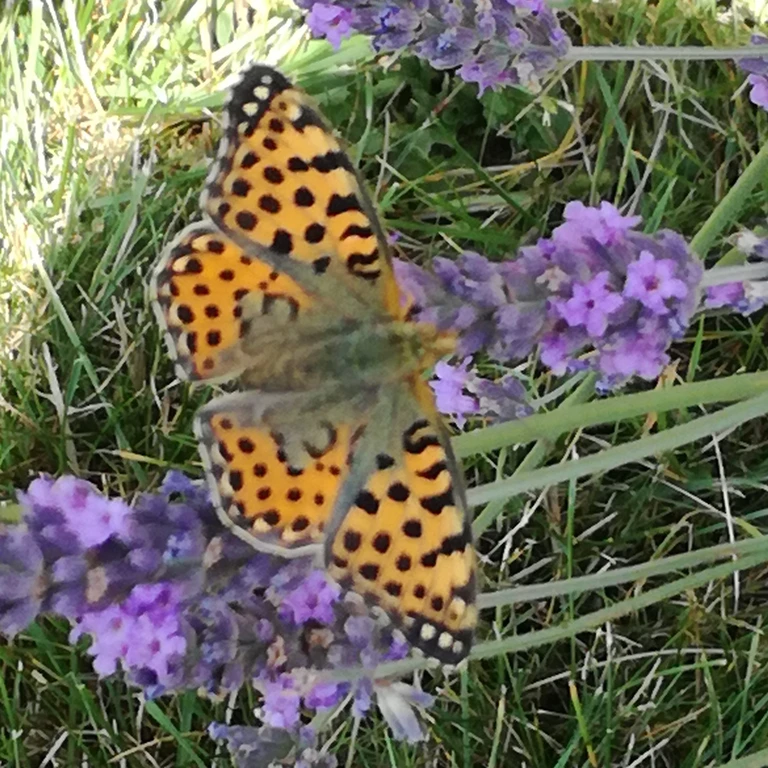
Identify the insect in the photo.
Issoria lathonia
